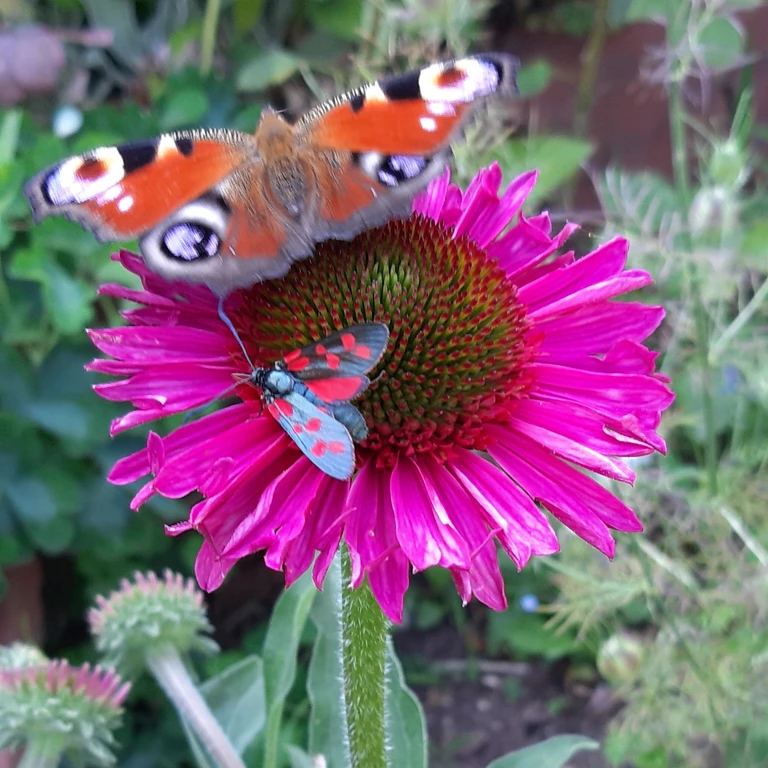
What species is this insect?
Aglais io
